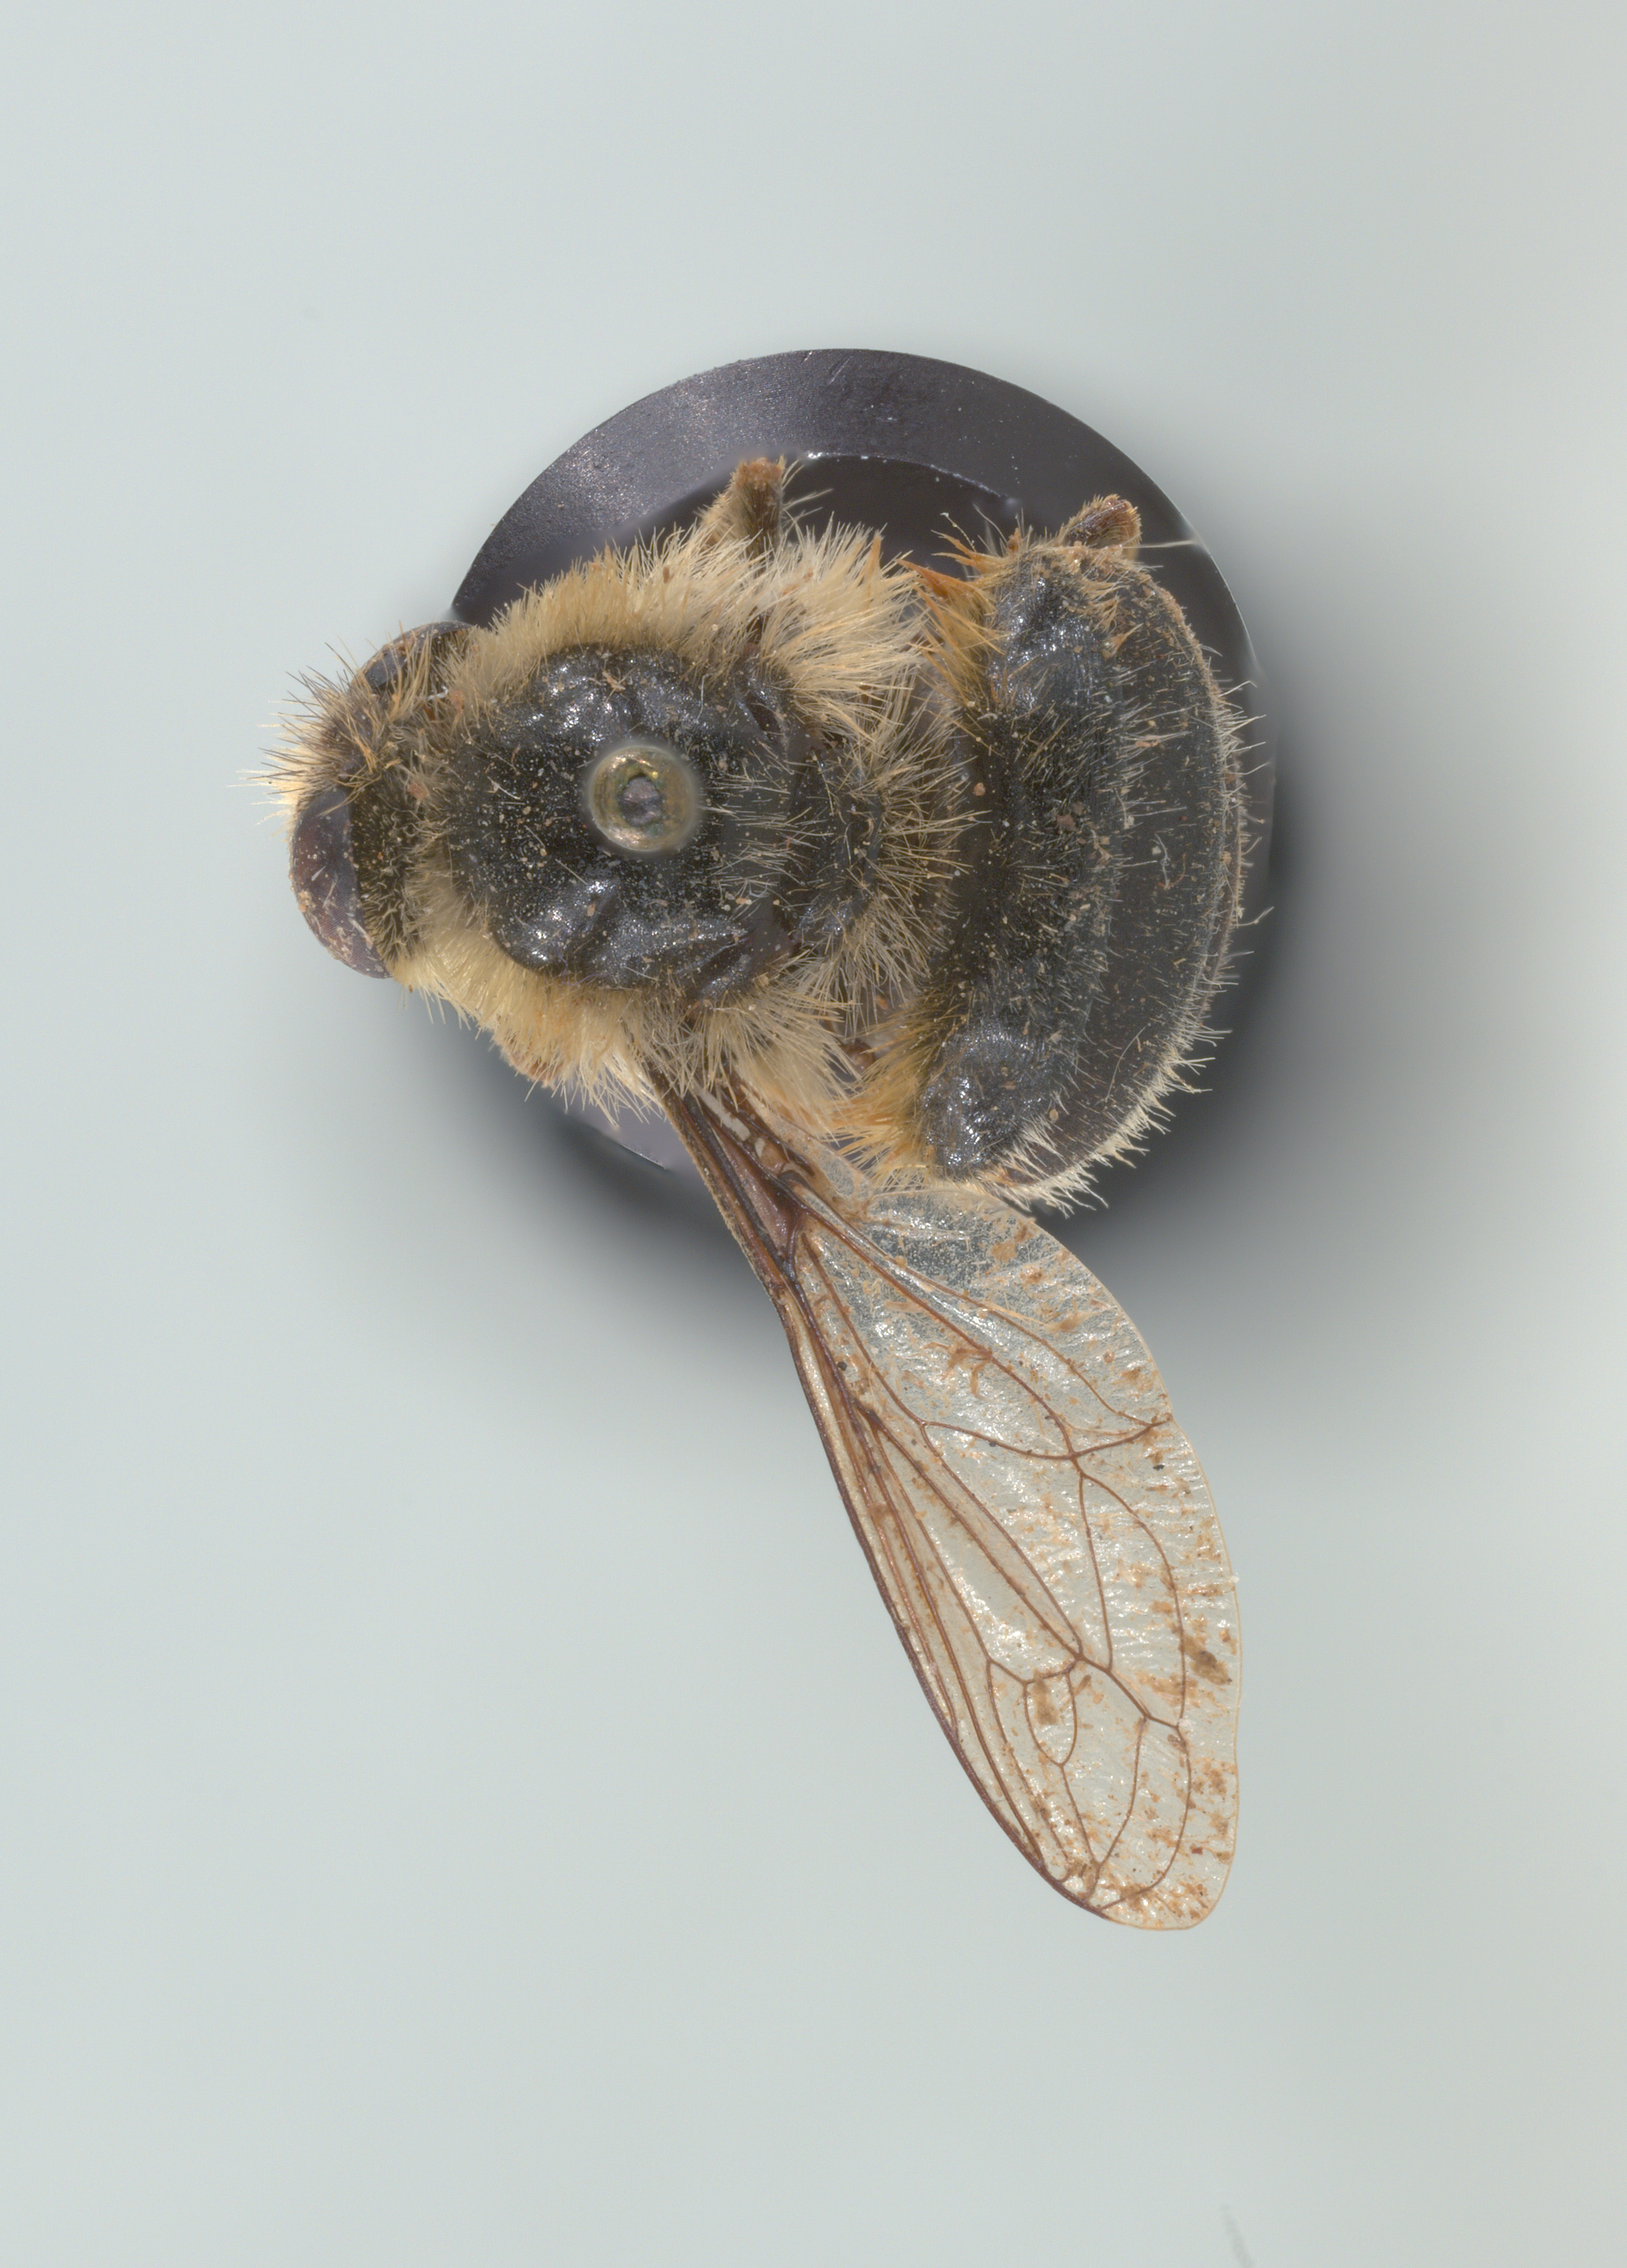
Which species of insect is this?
Fallenia fasciata
